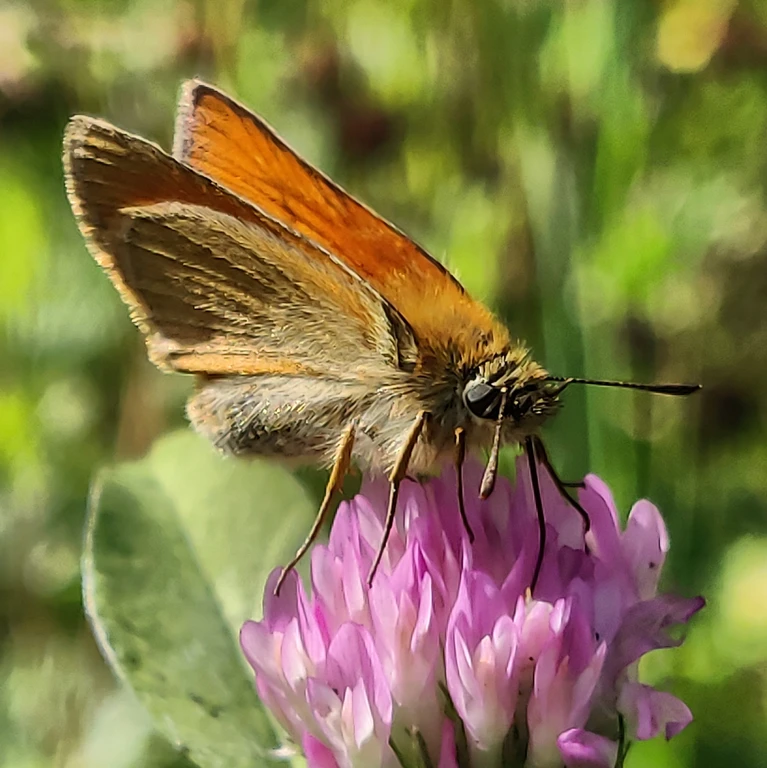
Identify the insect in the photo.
Thymelicus sylvestris
